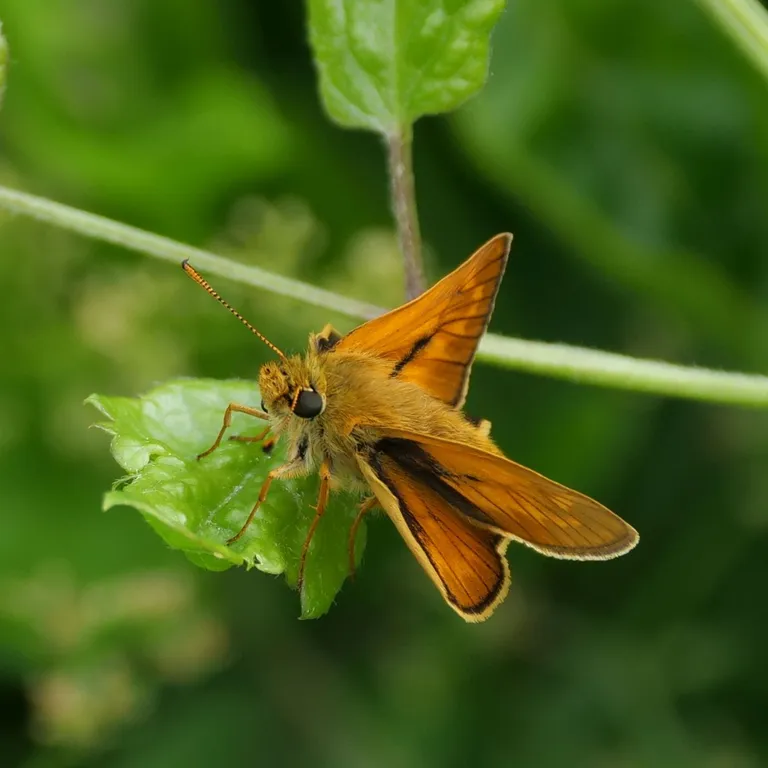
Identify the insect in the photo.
Ochlodes sylvanus (also Ochlodes venata)
